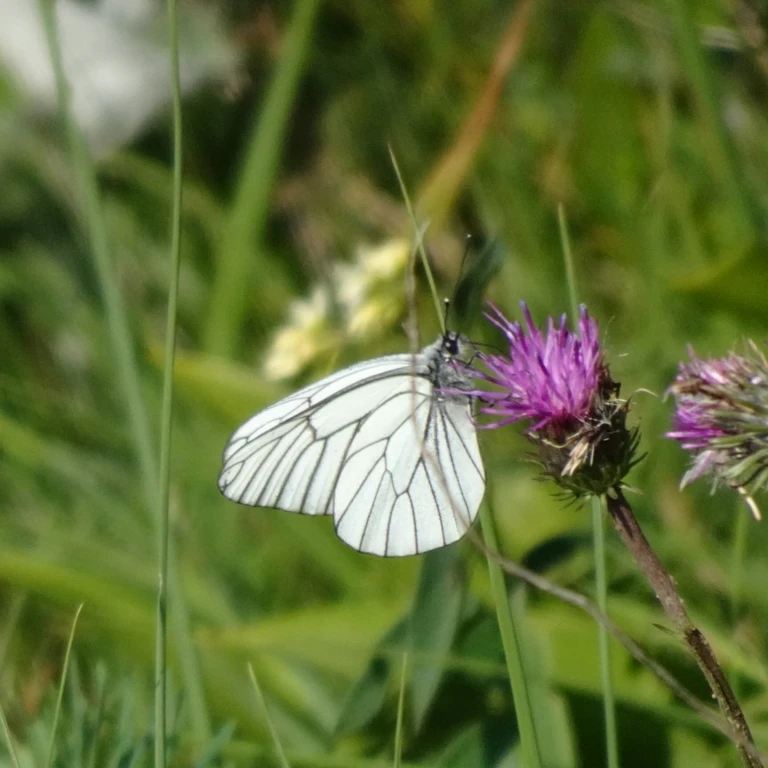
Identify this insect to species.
Aporia crataegi
